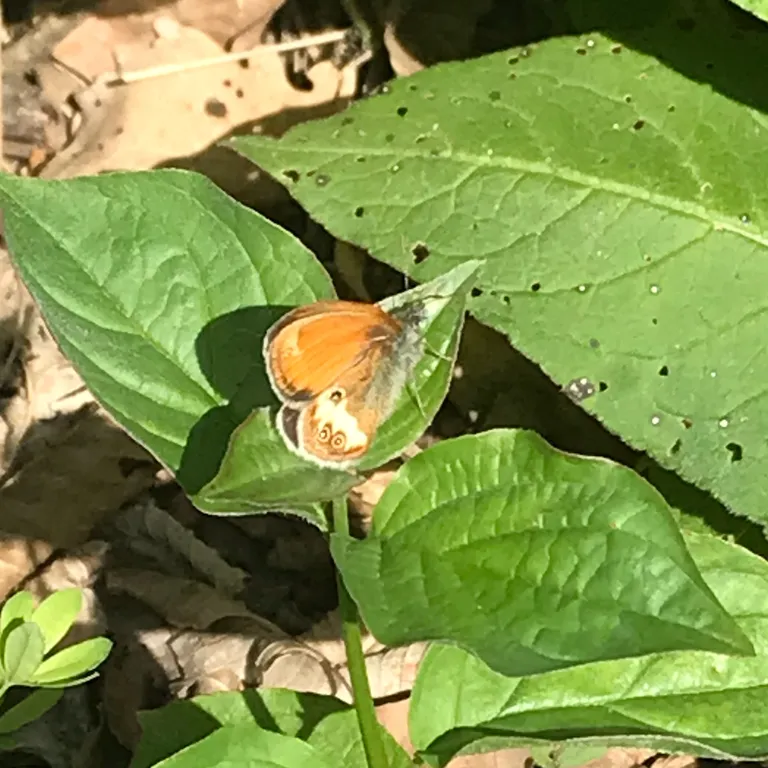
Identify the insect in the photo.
Coenonympha arcania
